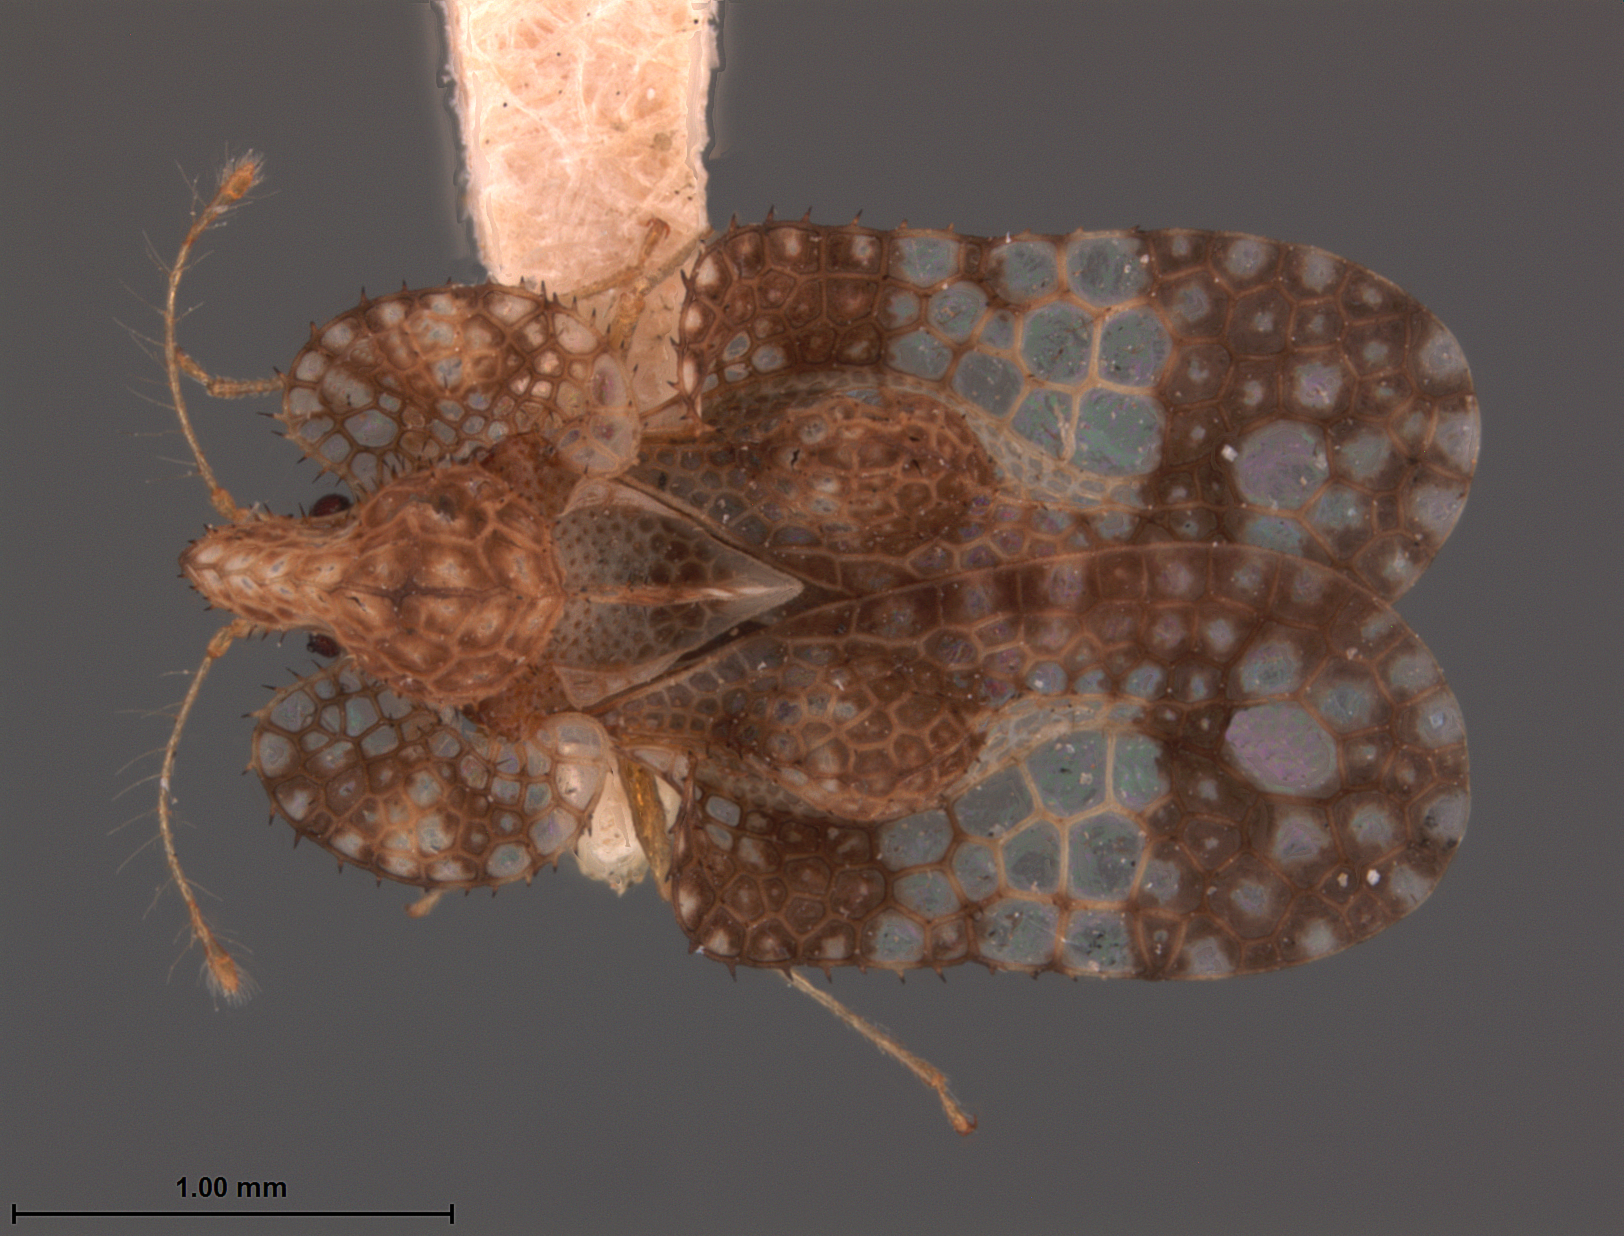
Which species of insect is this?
Corythuca brunnea
